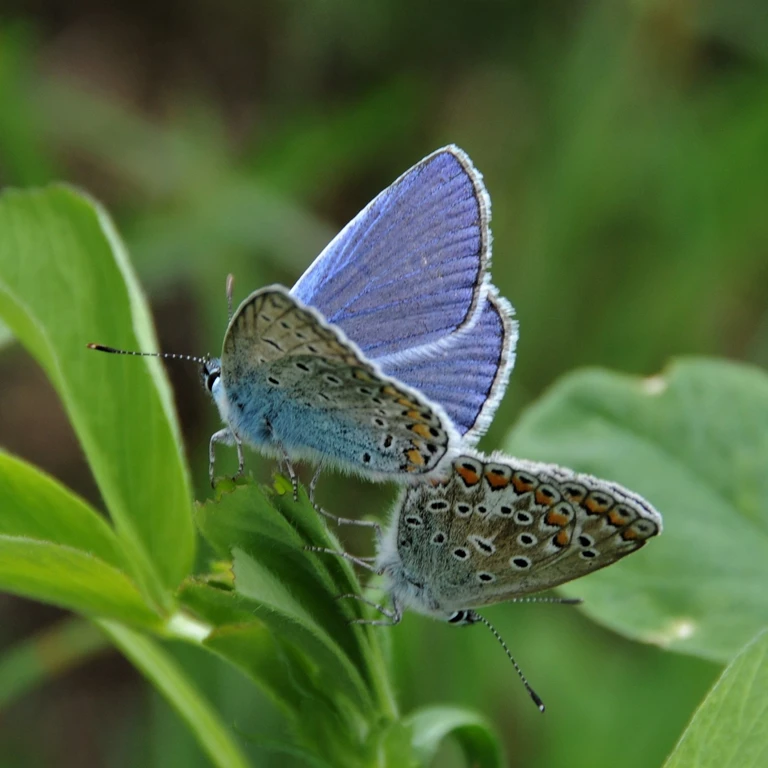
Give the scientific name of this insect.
Polyommatus icarus
